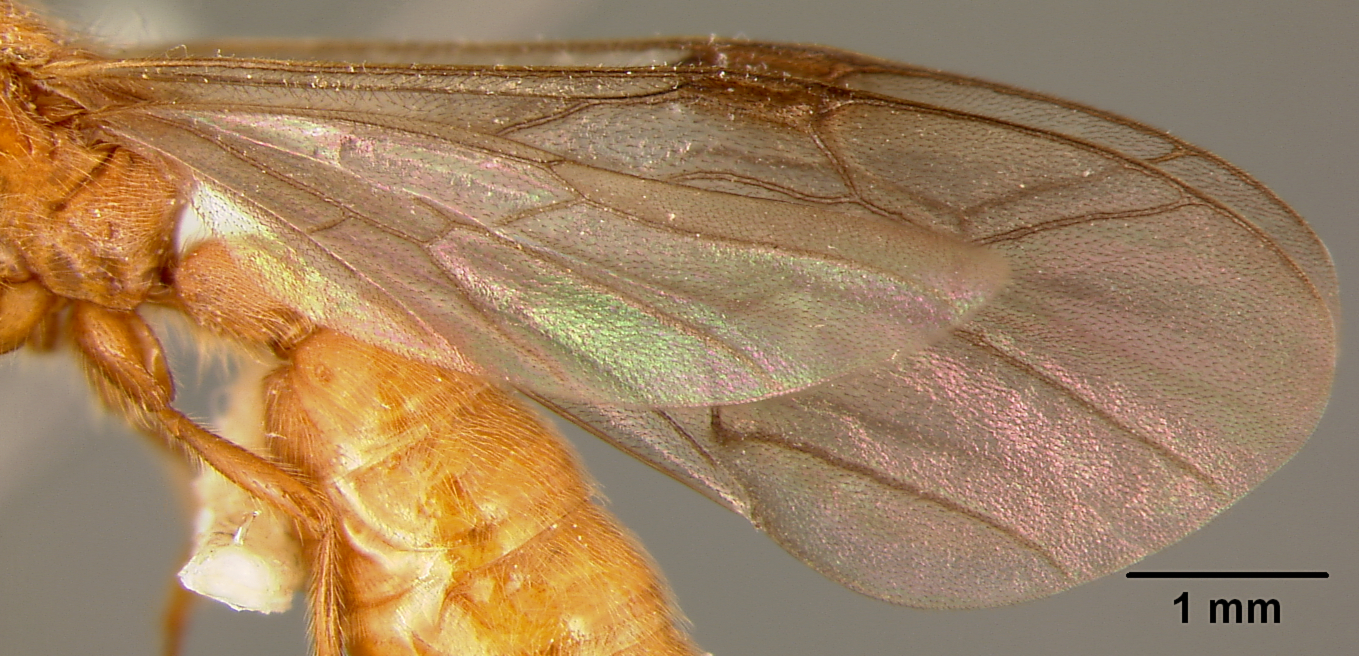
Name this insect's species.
Neivamyrmex quadratoocciputus
